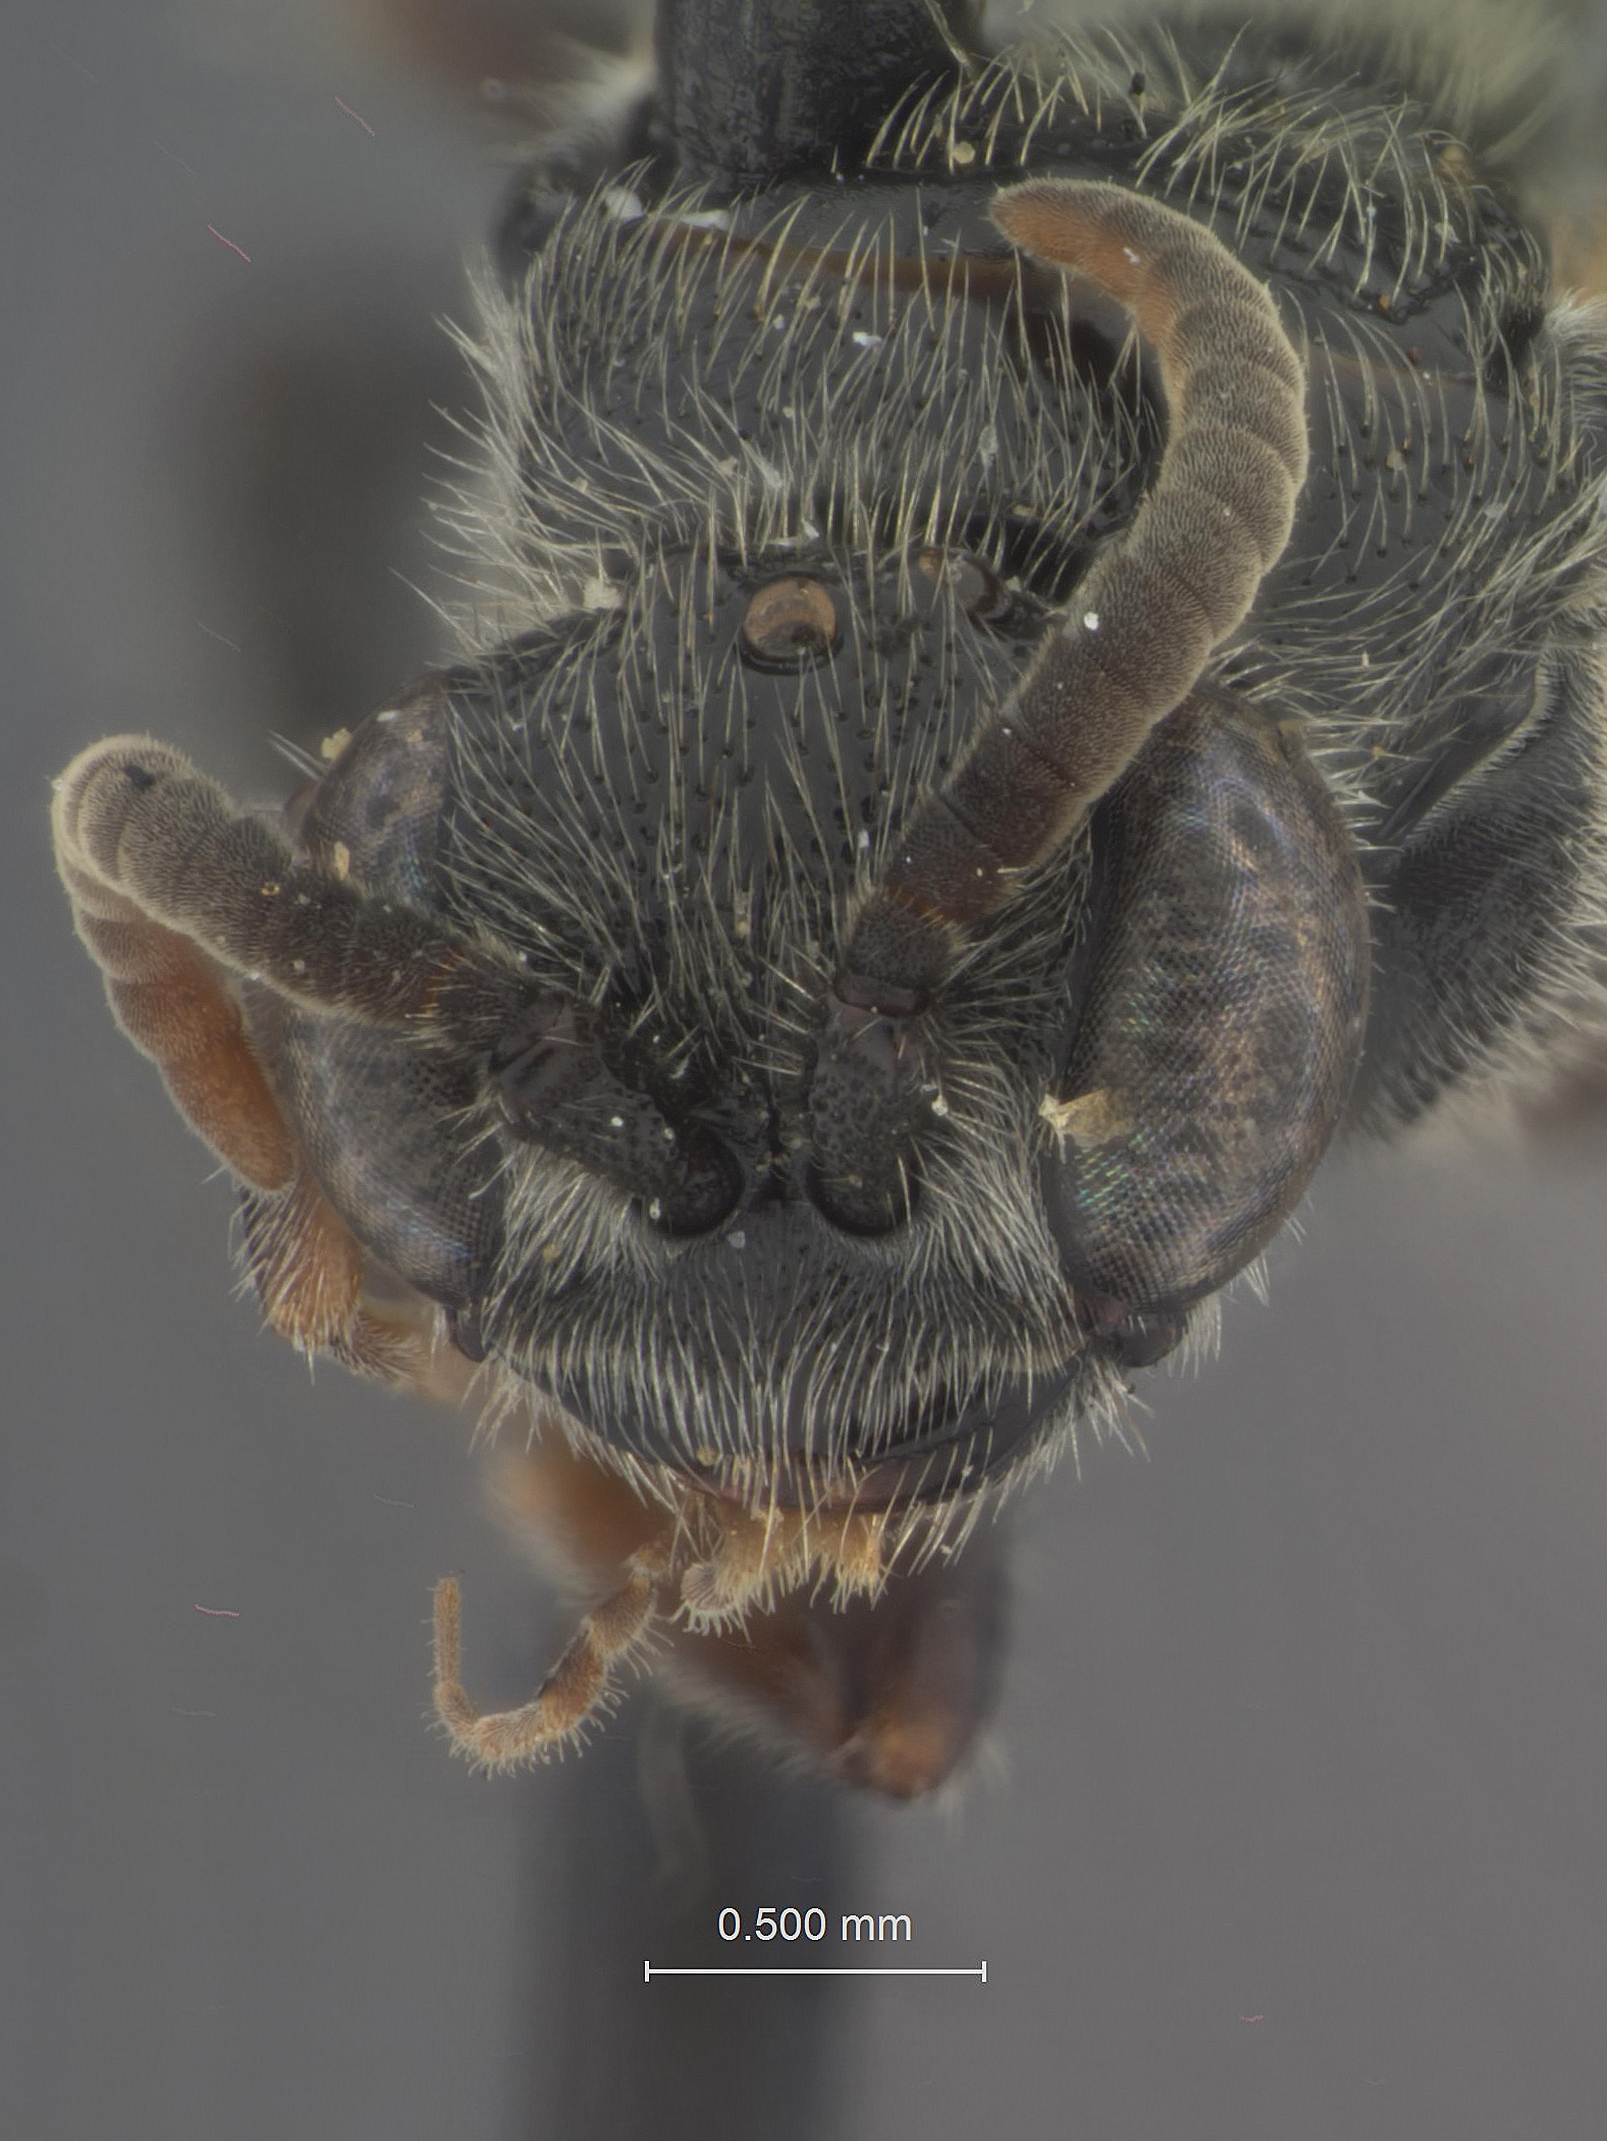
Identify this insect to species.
Tiphia litoris
